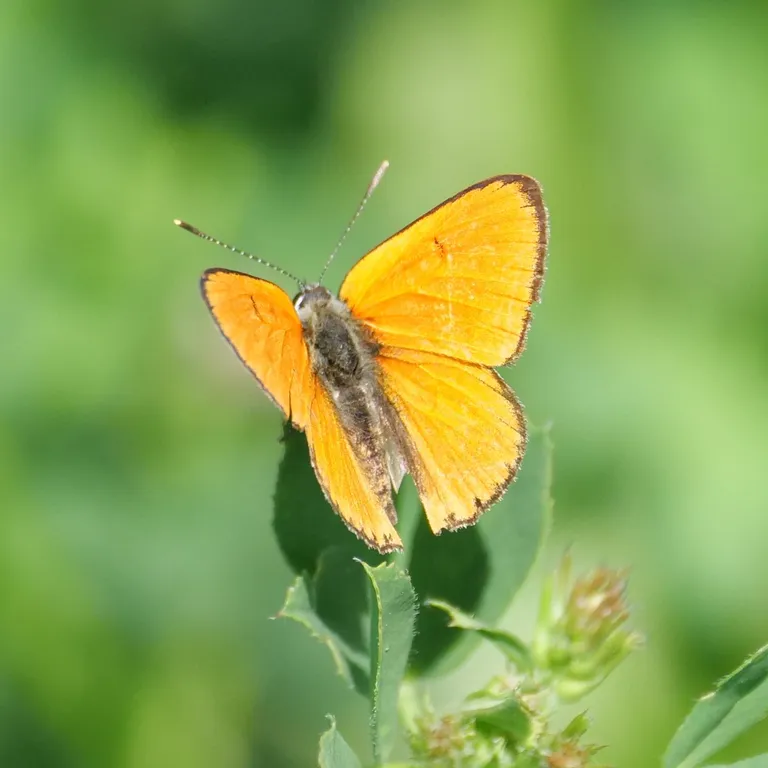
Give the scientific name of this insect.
Lycaena dispar
